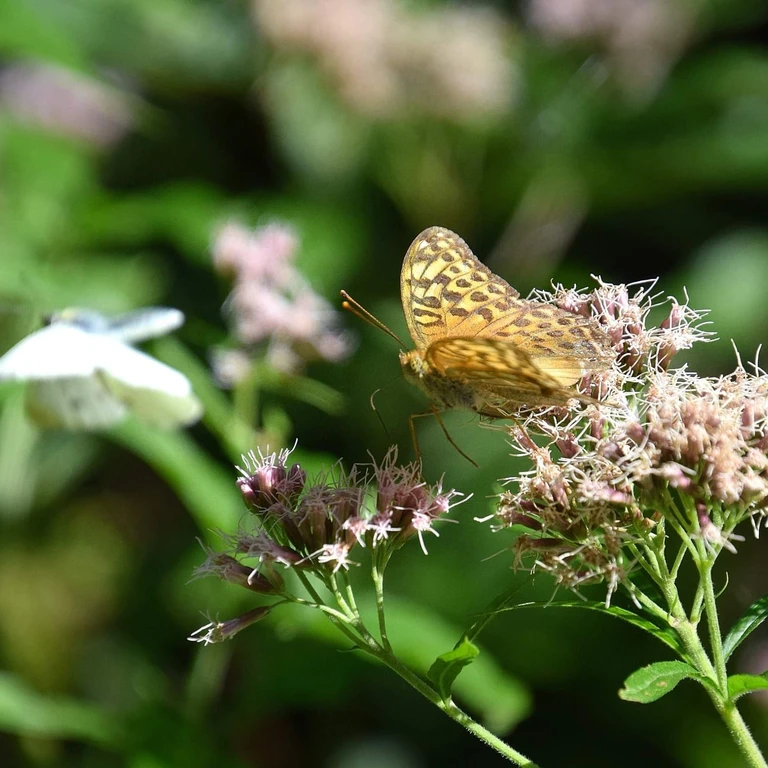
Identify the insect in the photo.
Argynnis paphia
